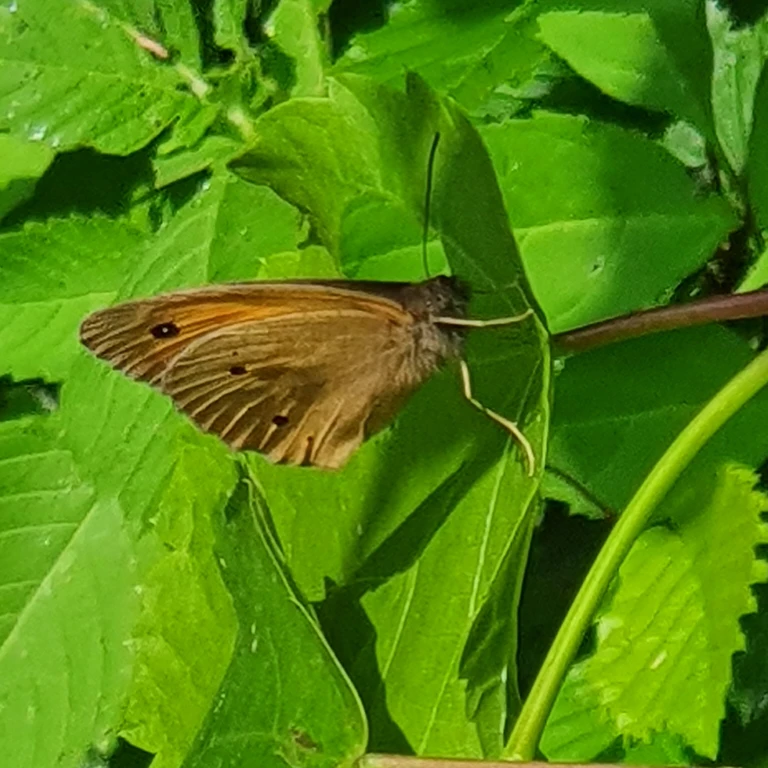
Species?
Maniola jurtina
